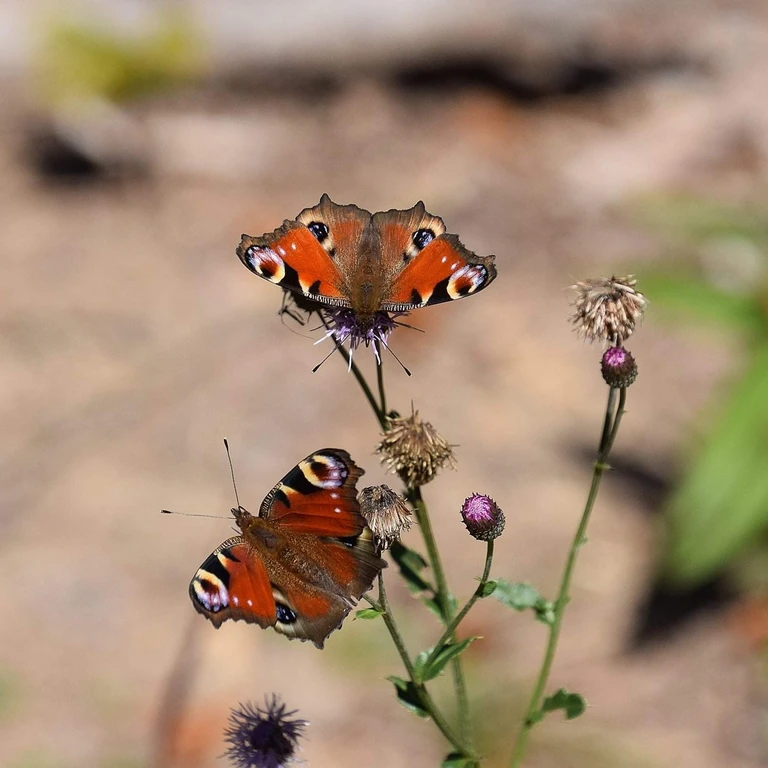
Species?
Aglais io
